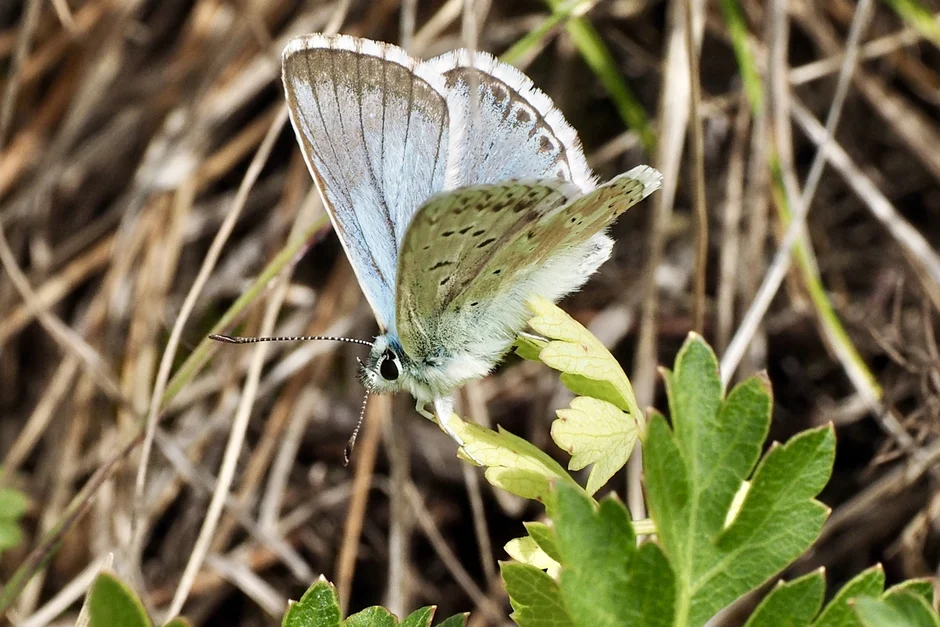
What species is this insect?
Lysandra coridon
